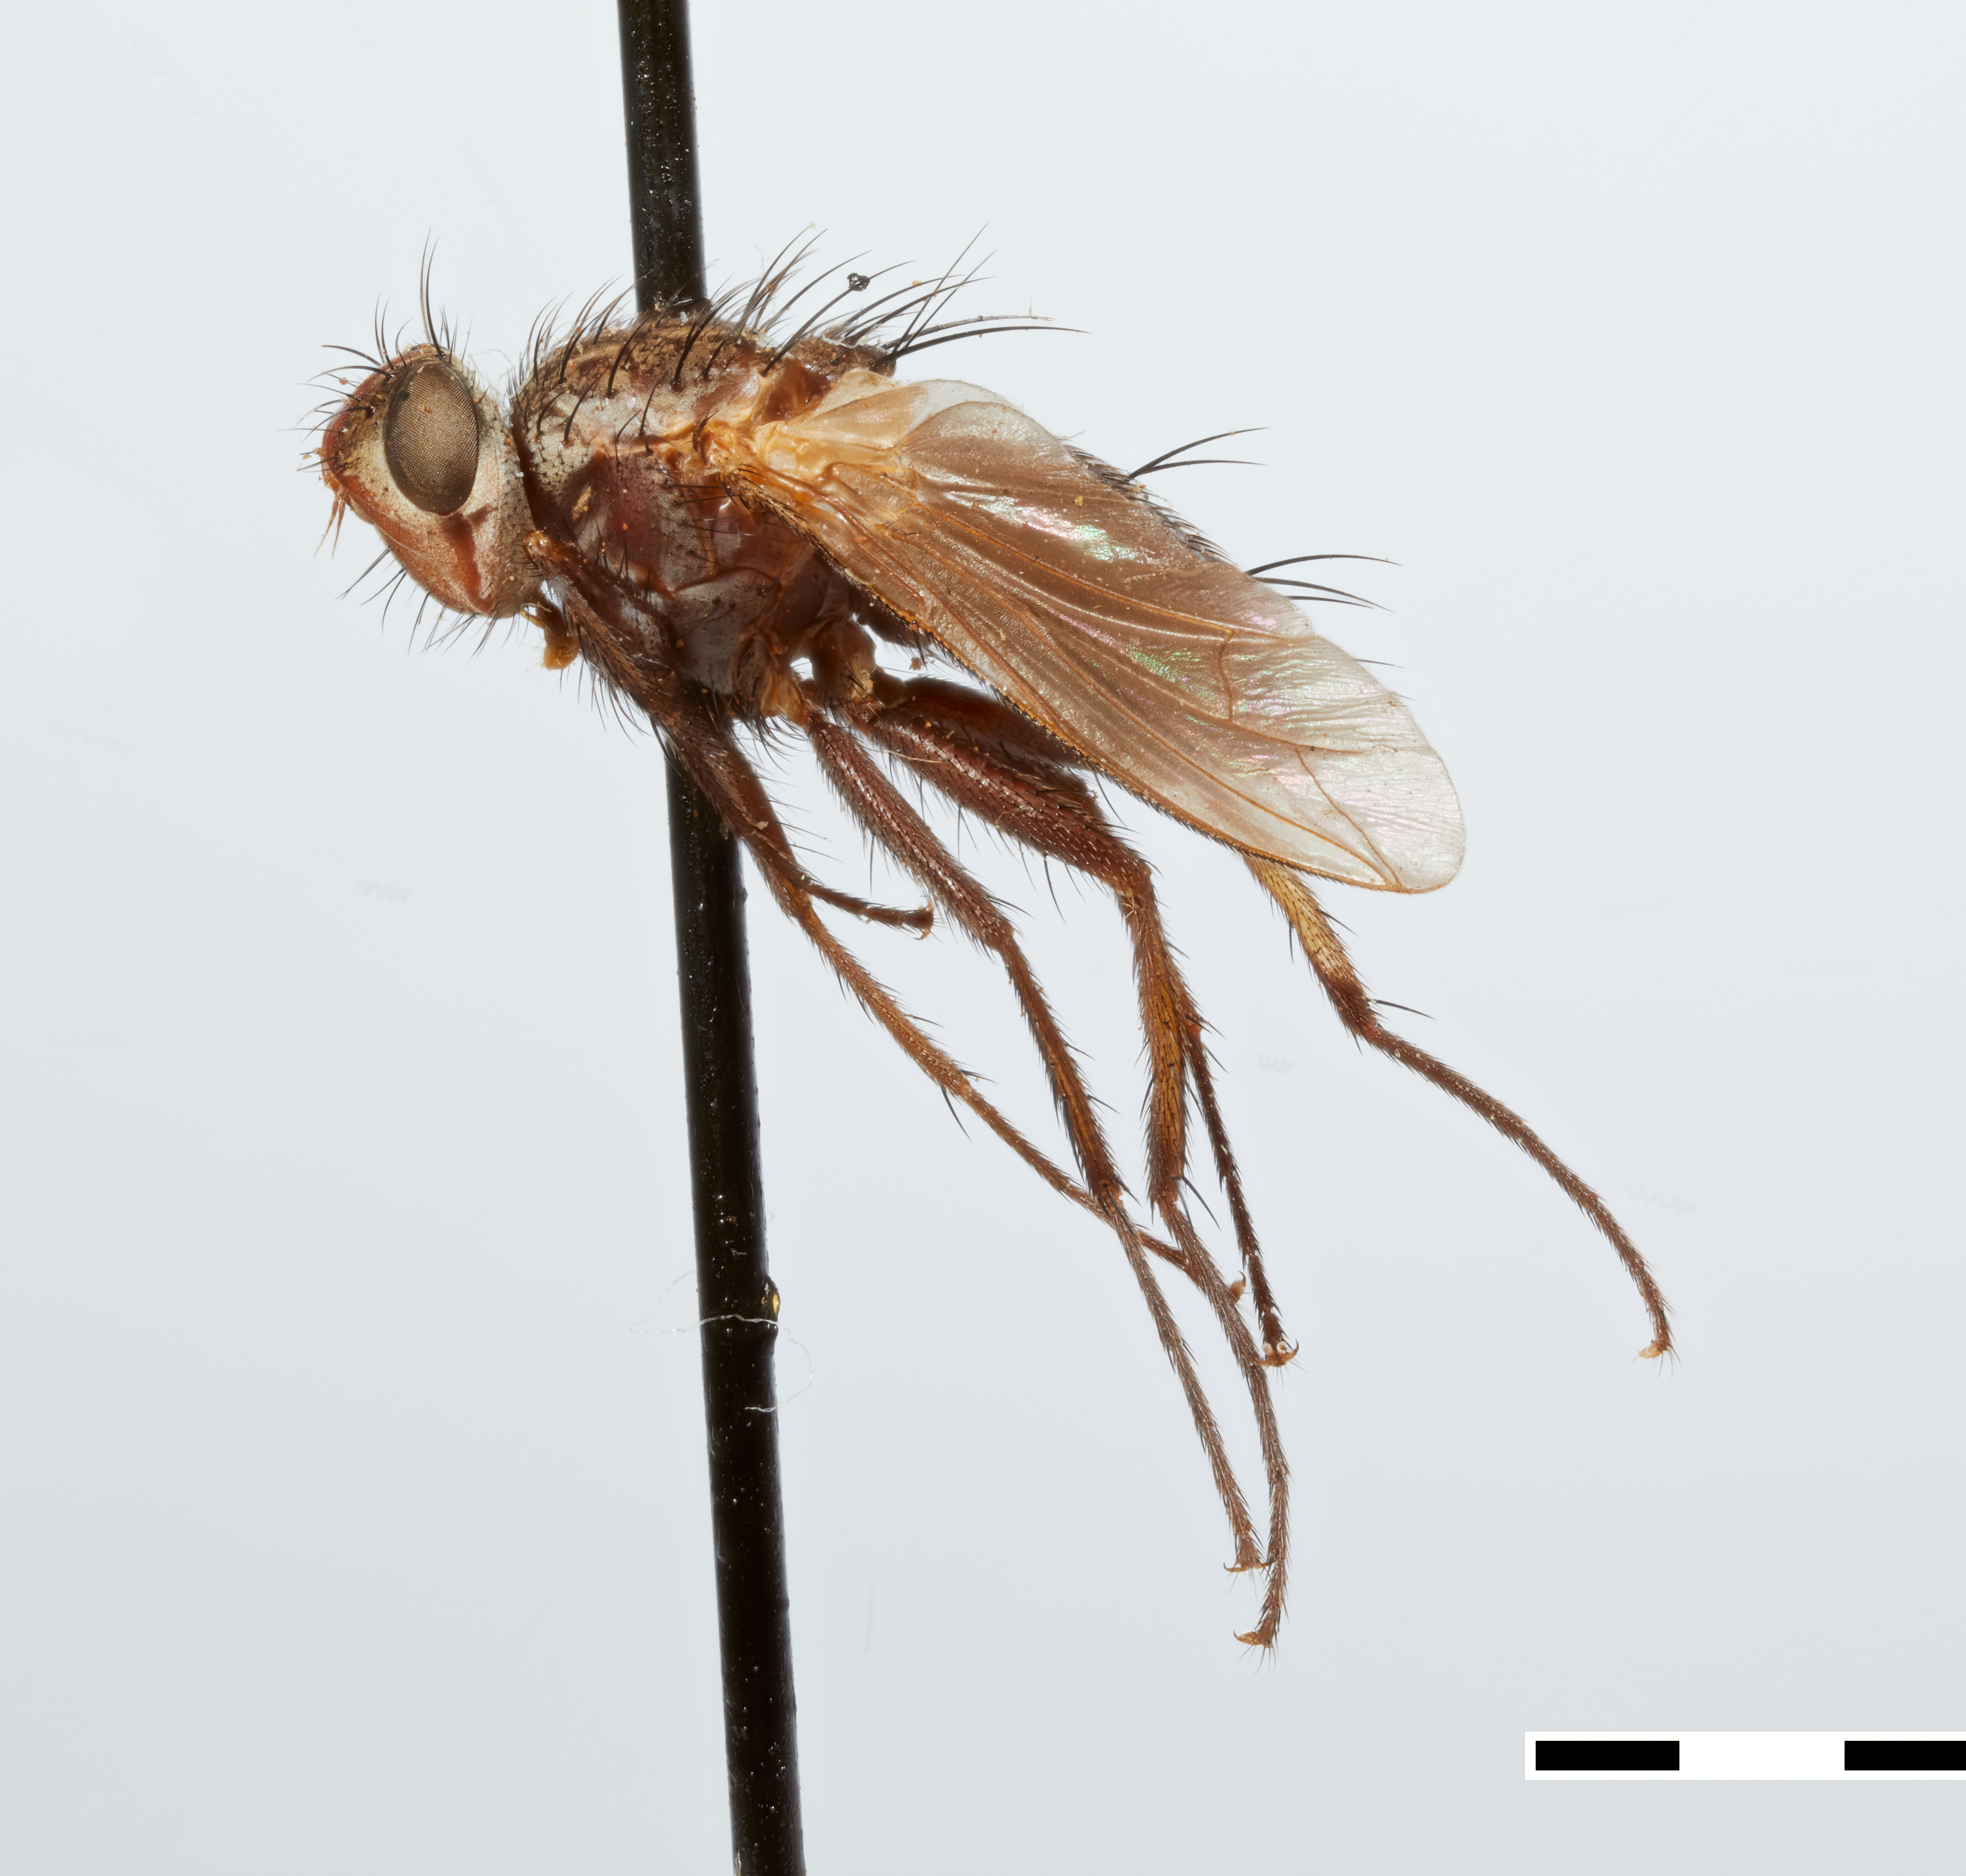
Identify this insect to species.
Eumicrophthalma shannoni
